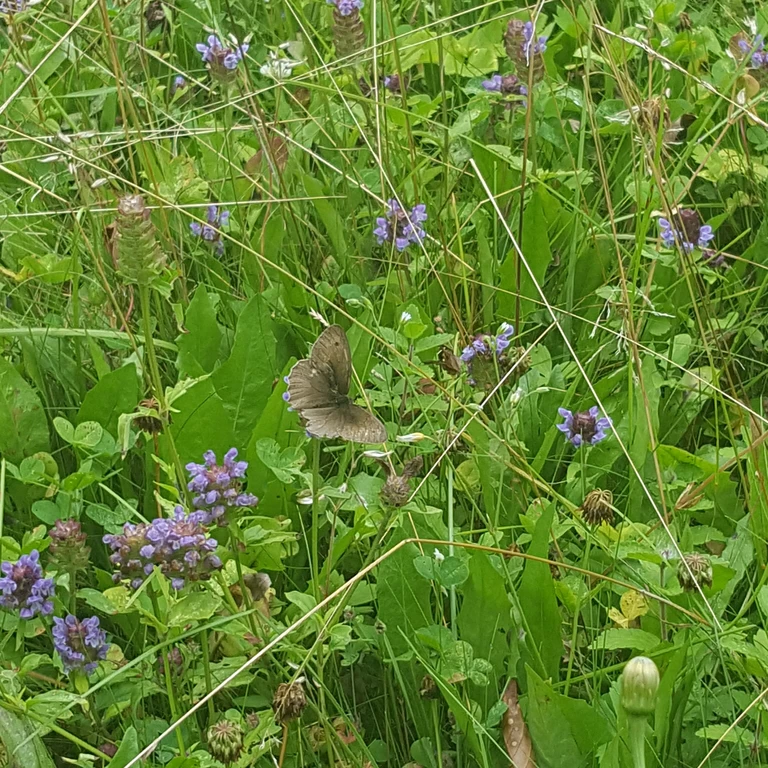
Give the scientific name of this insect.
Maniola jurtina
